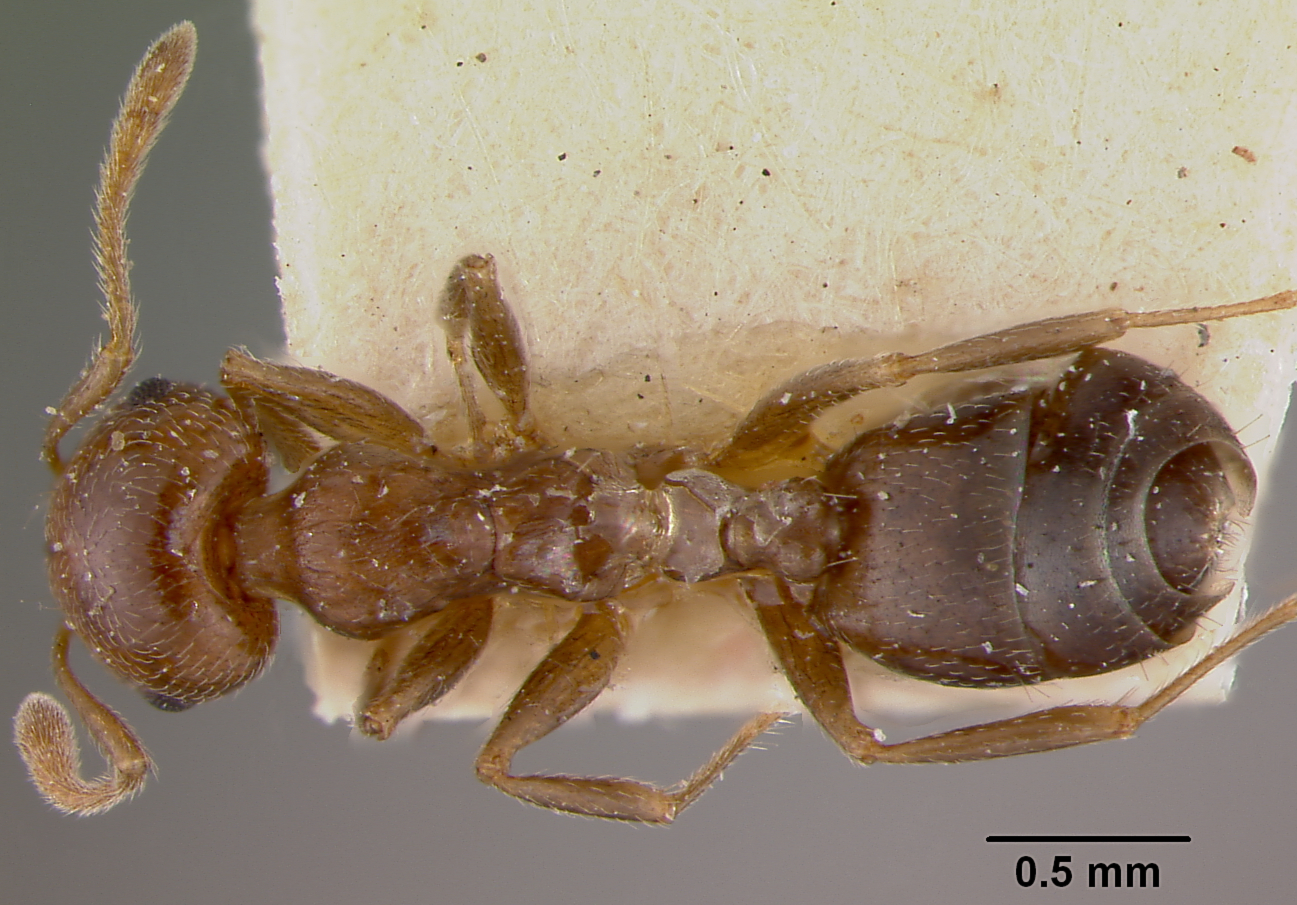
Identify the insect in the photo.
Crematogaster sewellei
